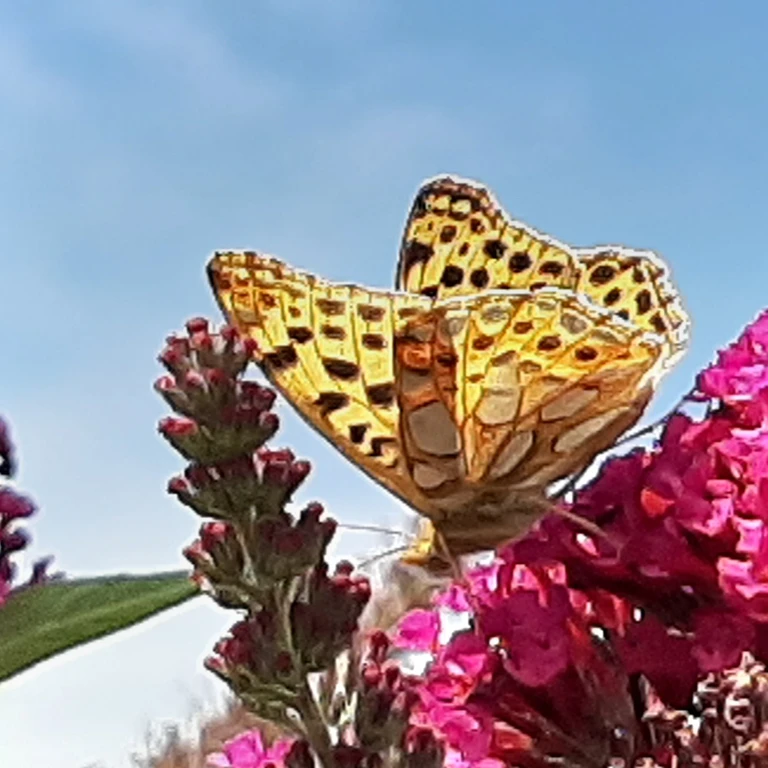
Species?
Issoria lathonia
